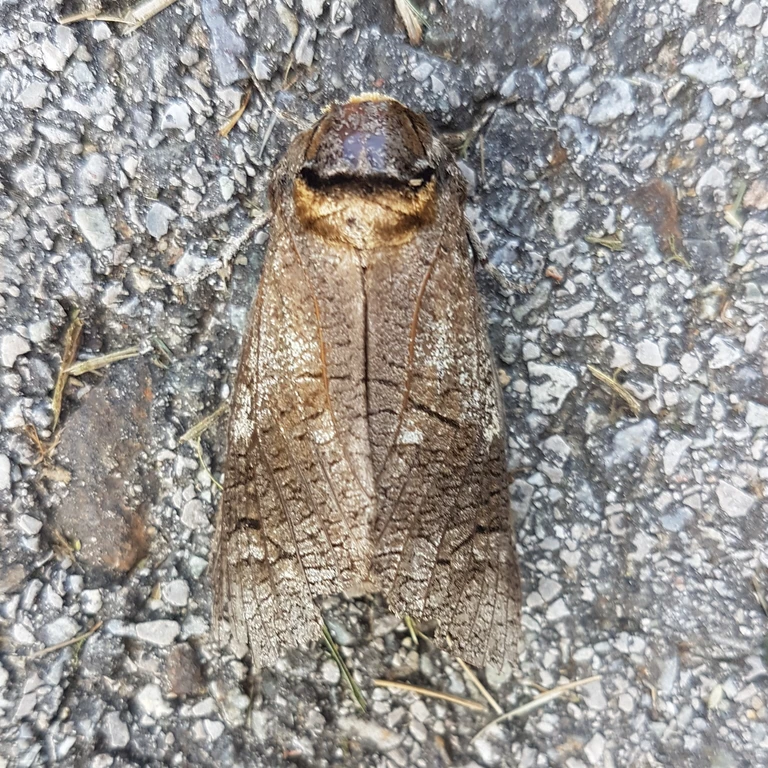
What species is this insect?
Cossus cossus
